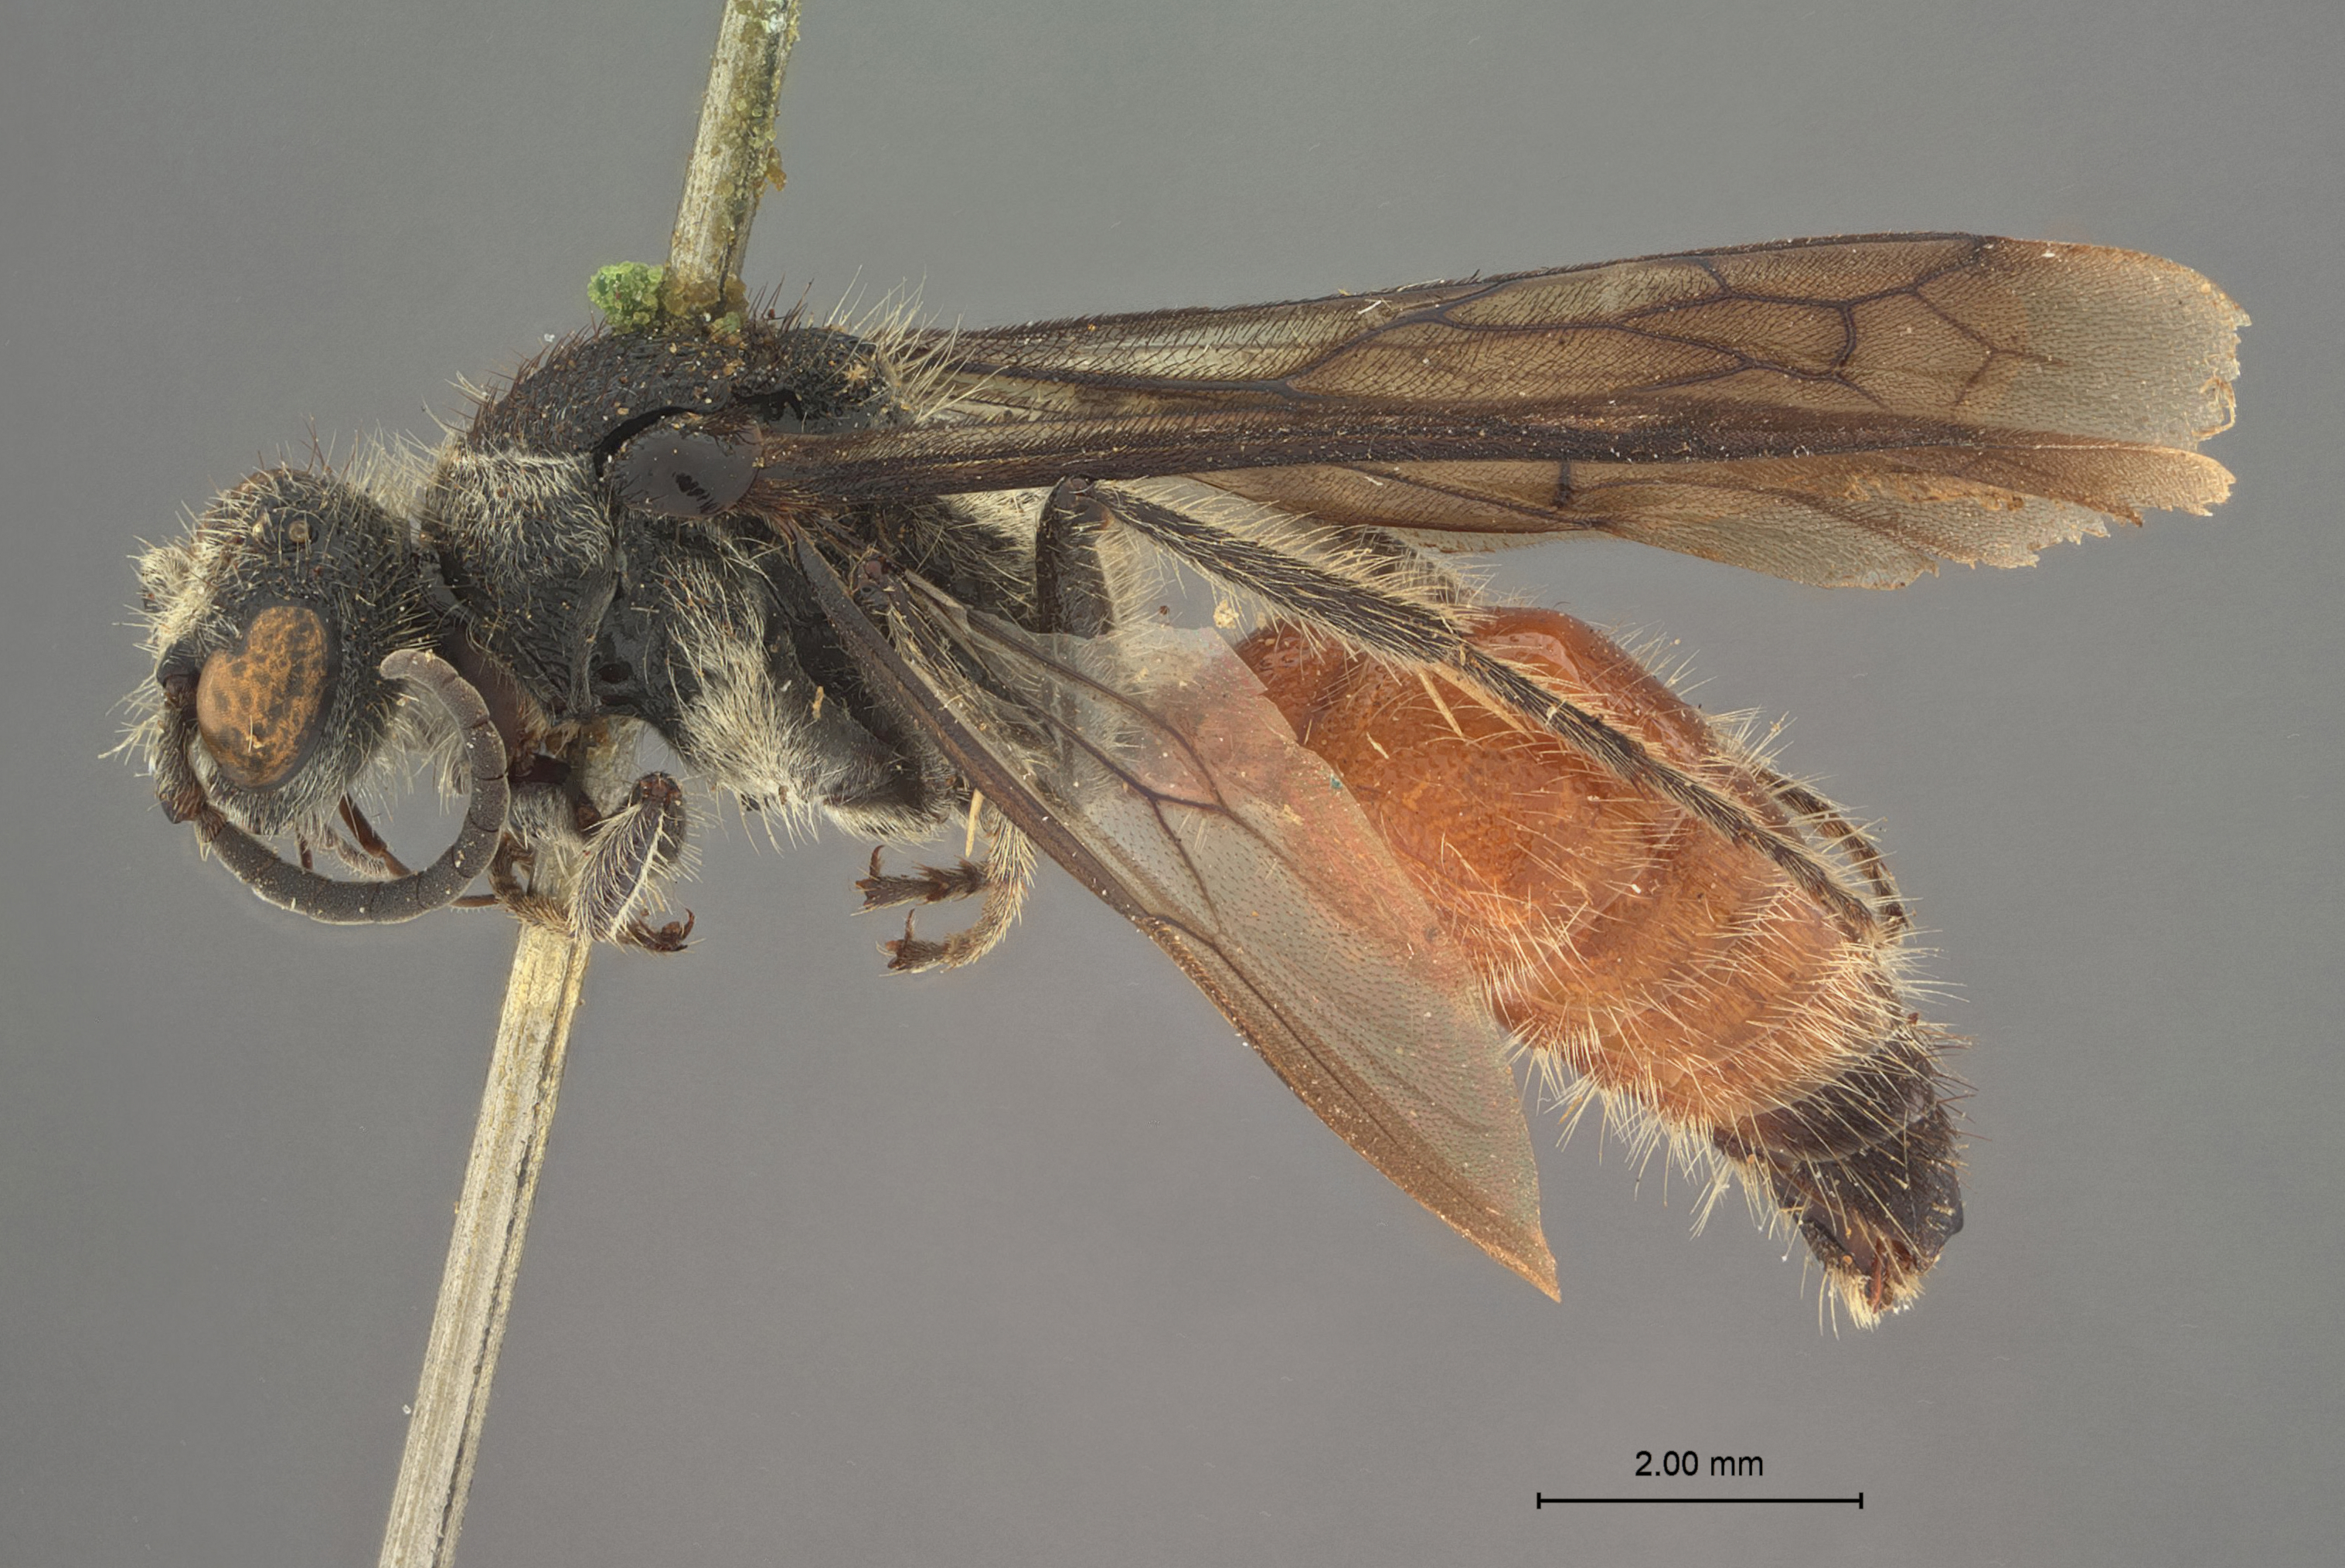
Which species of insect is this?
Timulla tethys
